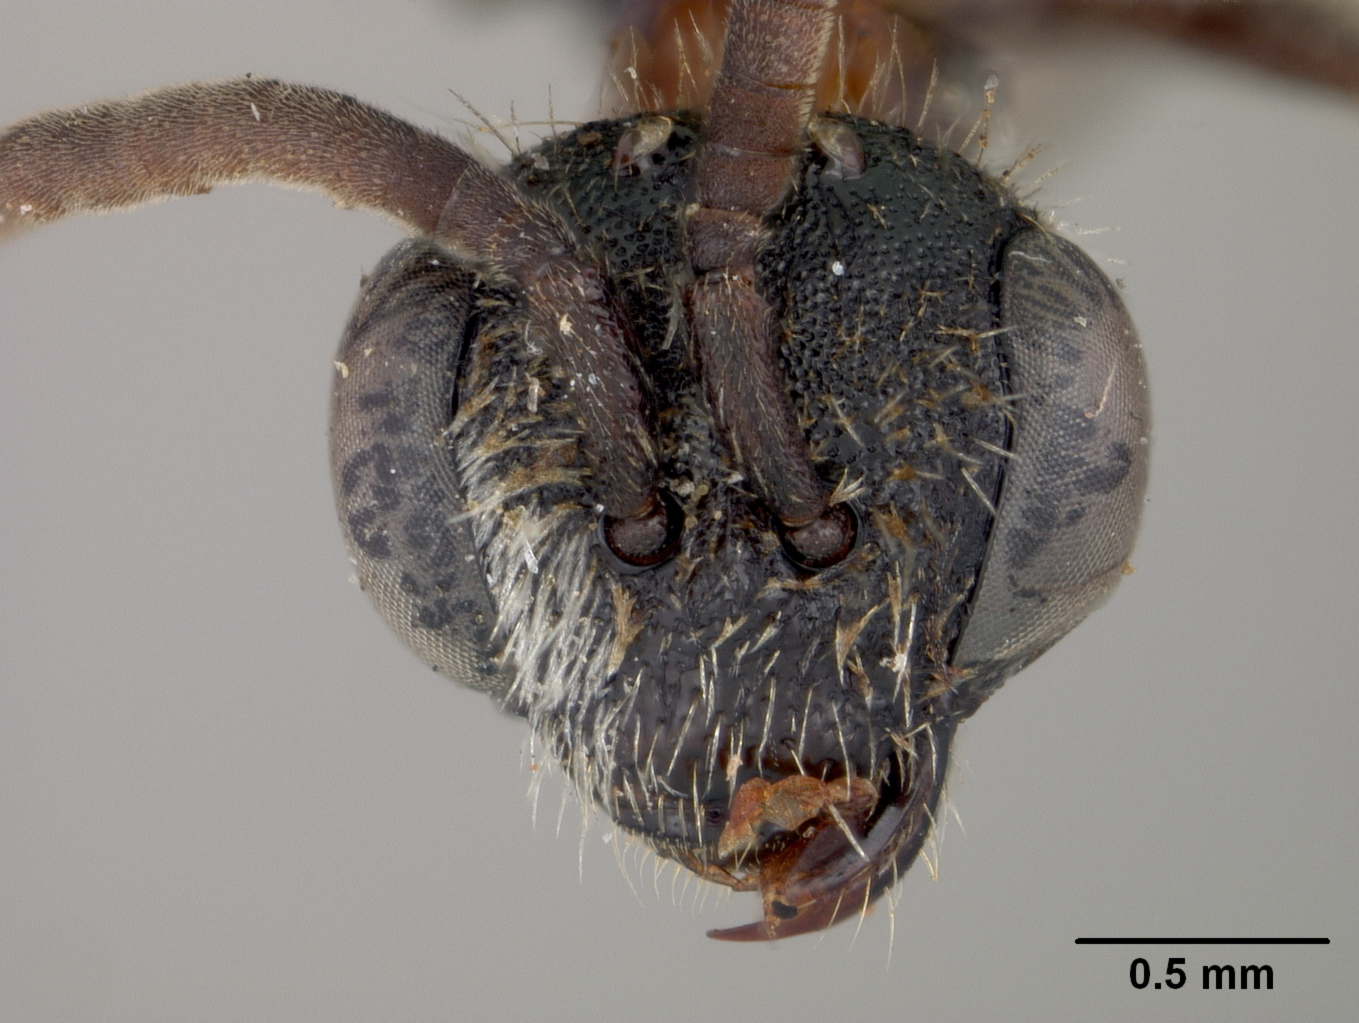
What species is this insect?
Sphecodes fragariae
